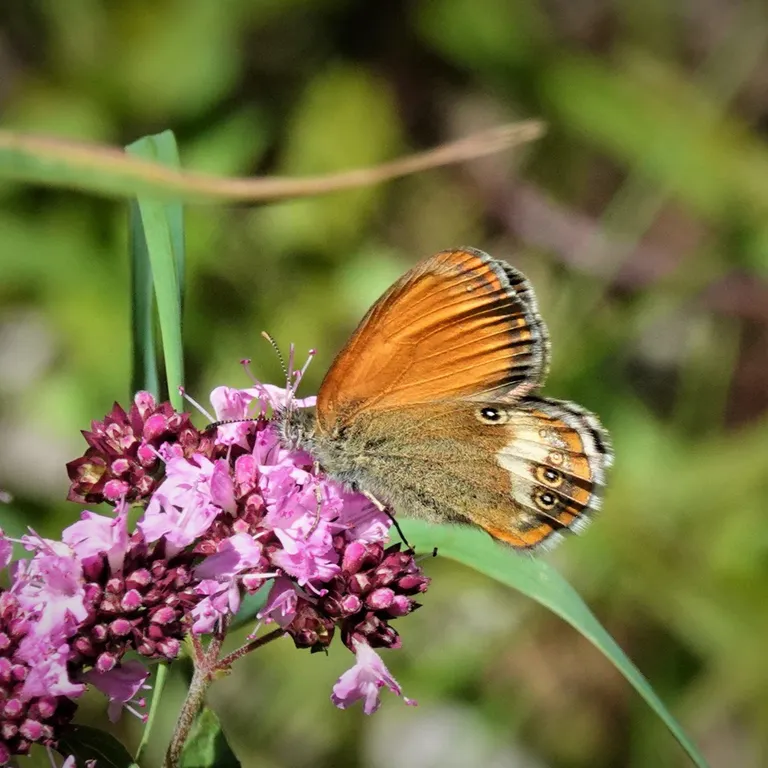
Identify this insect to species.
Coenonympha arcania
